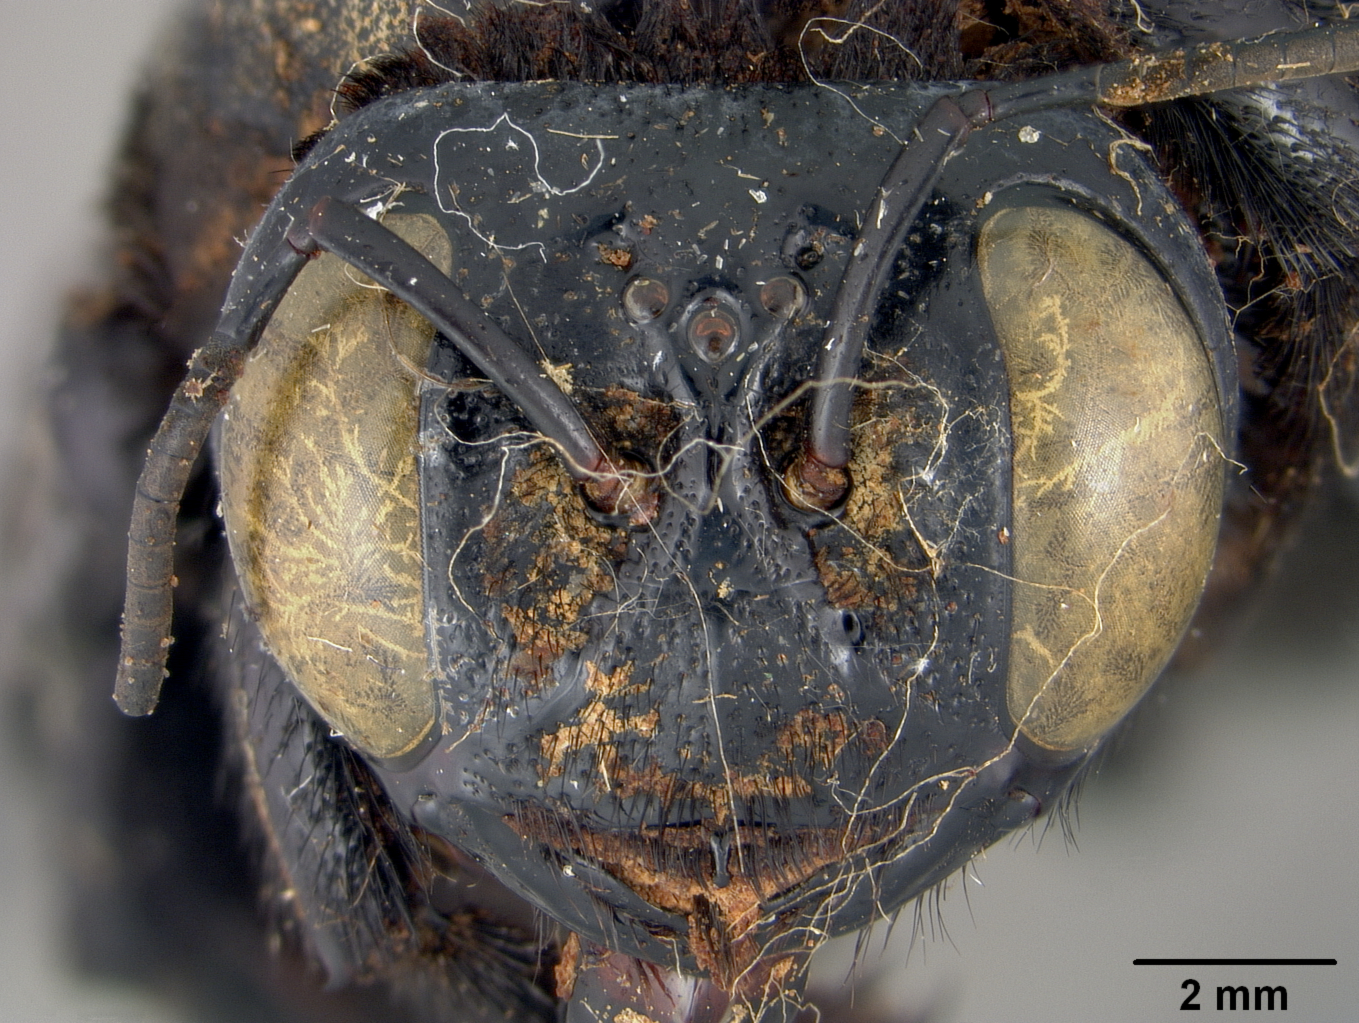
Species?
Mesotrichia latipes
